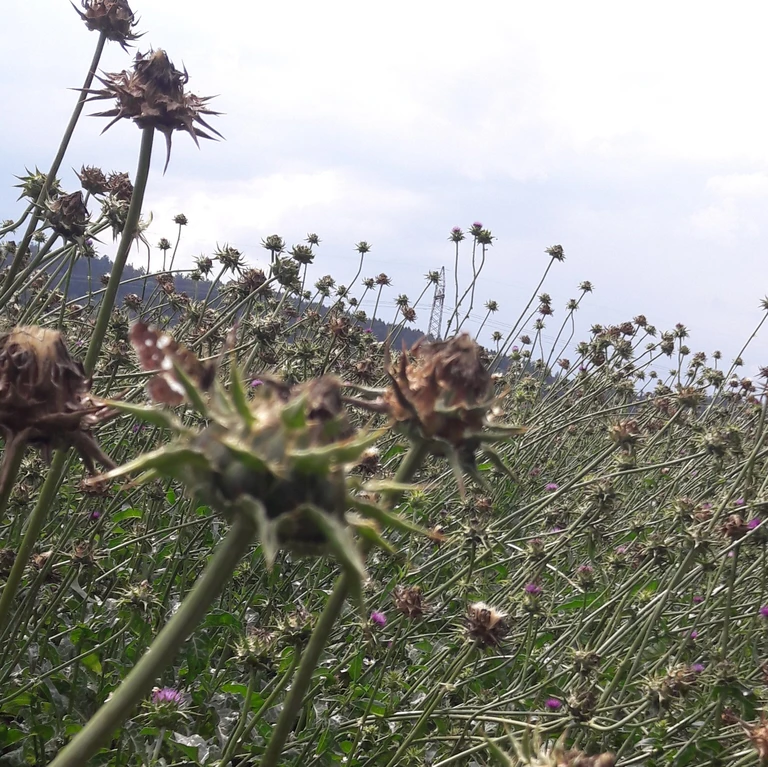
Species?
Araschnia levana
